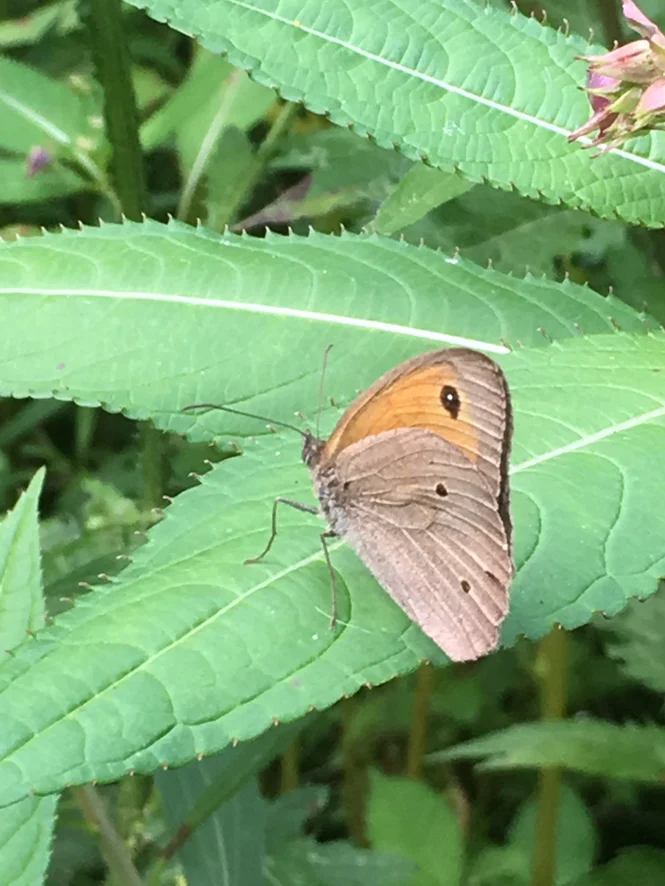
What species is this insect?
Maniola jurtina
